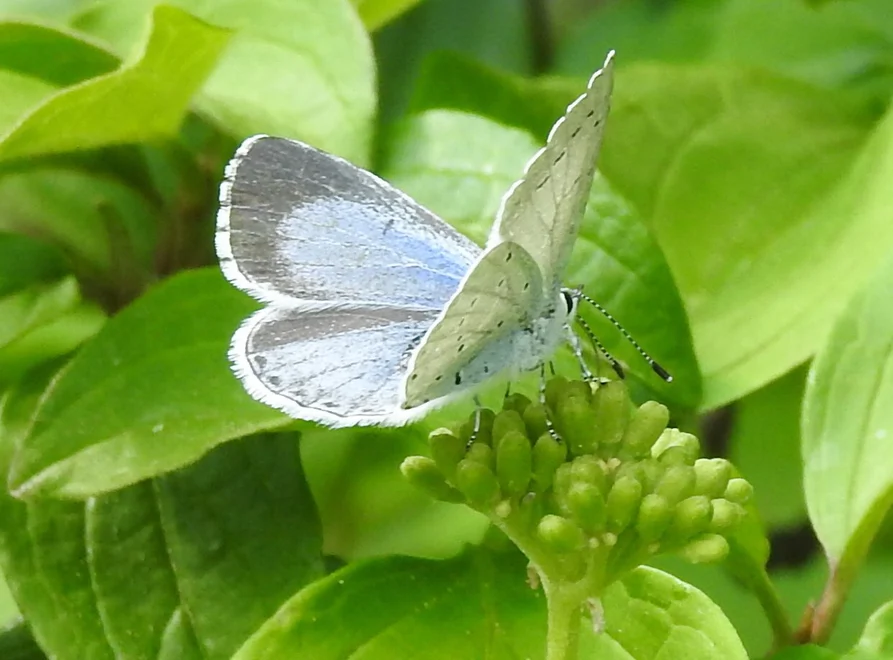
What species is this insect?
Celastrina argiolus
